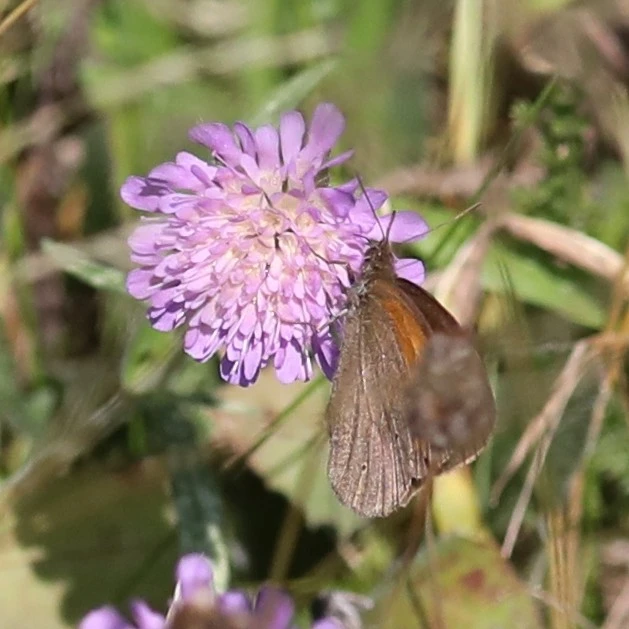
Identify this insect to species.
Maniola jurtina
